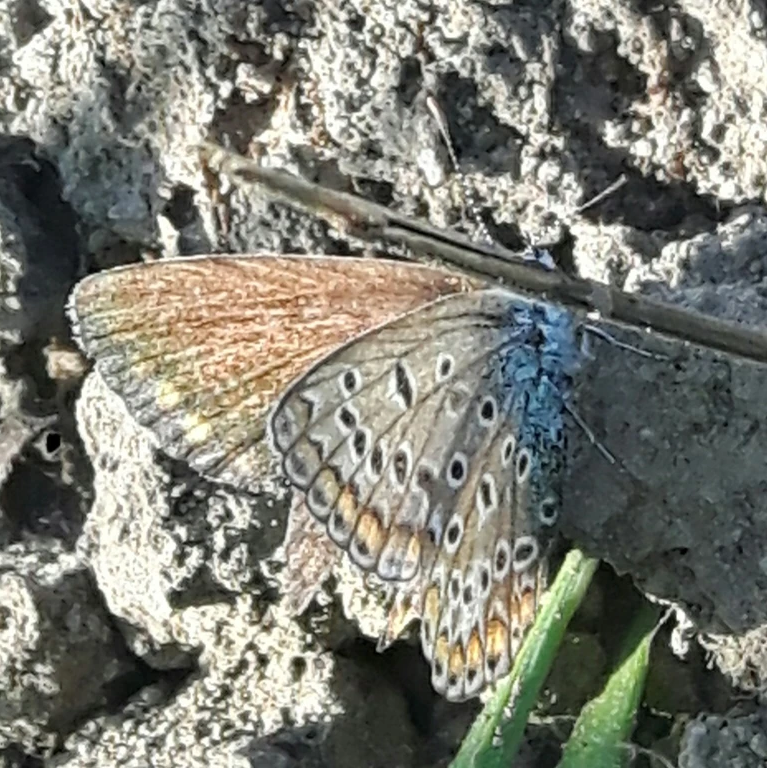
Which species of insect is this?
Polyommatus icarus
